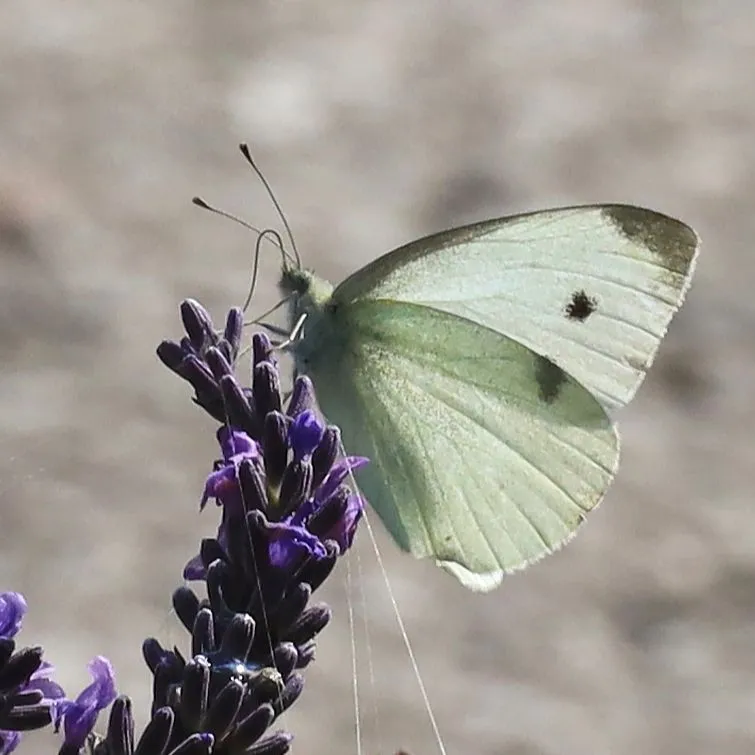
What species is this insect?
Pieris rapae
